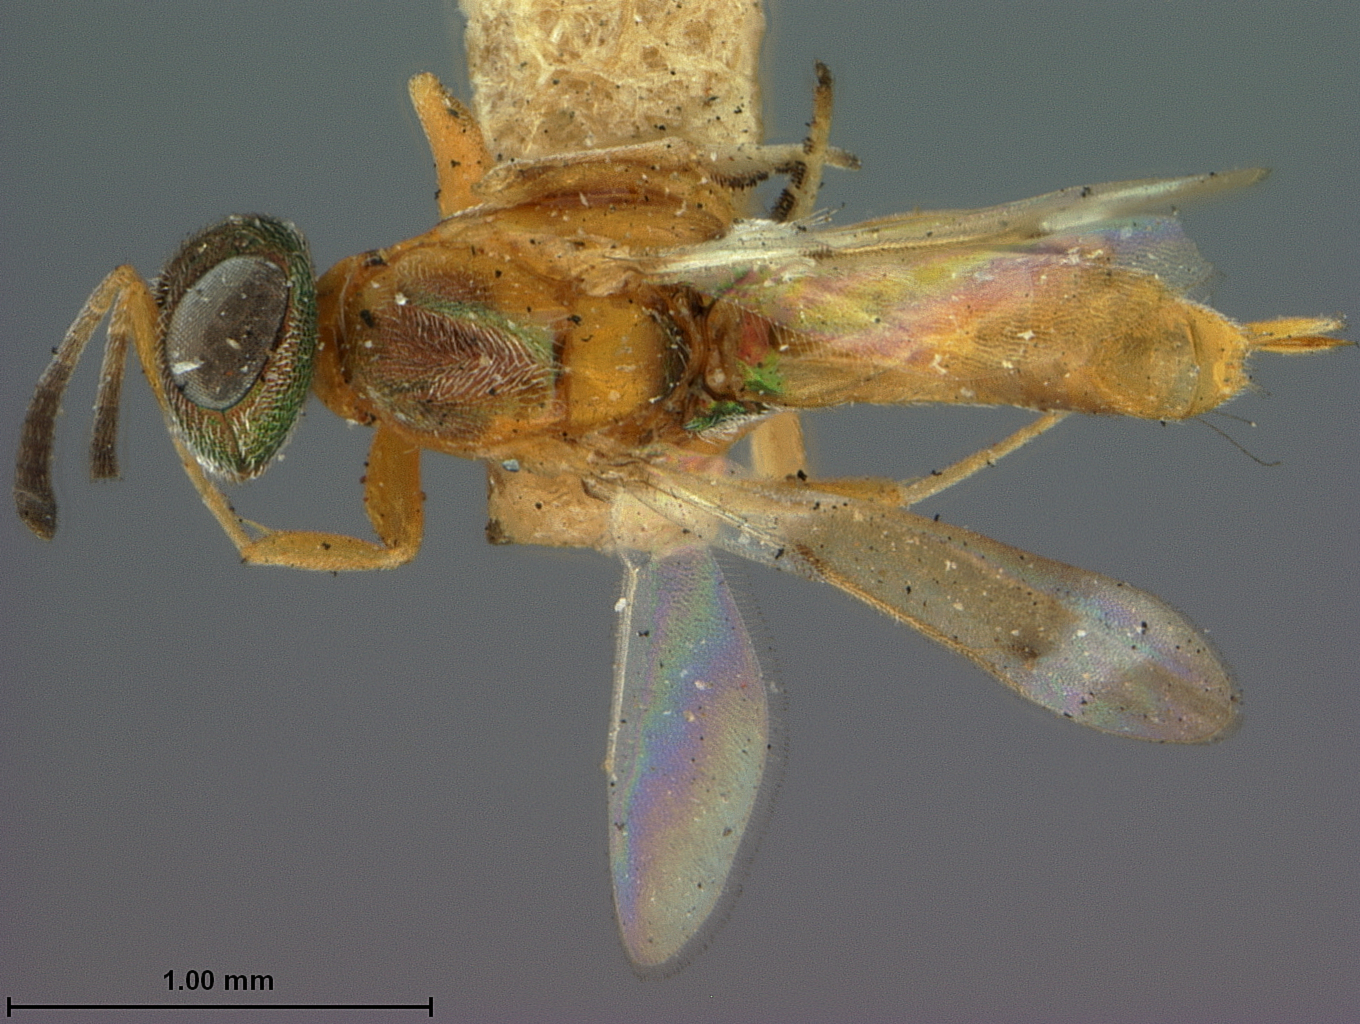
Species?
Eupelmus flavovariegatus
